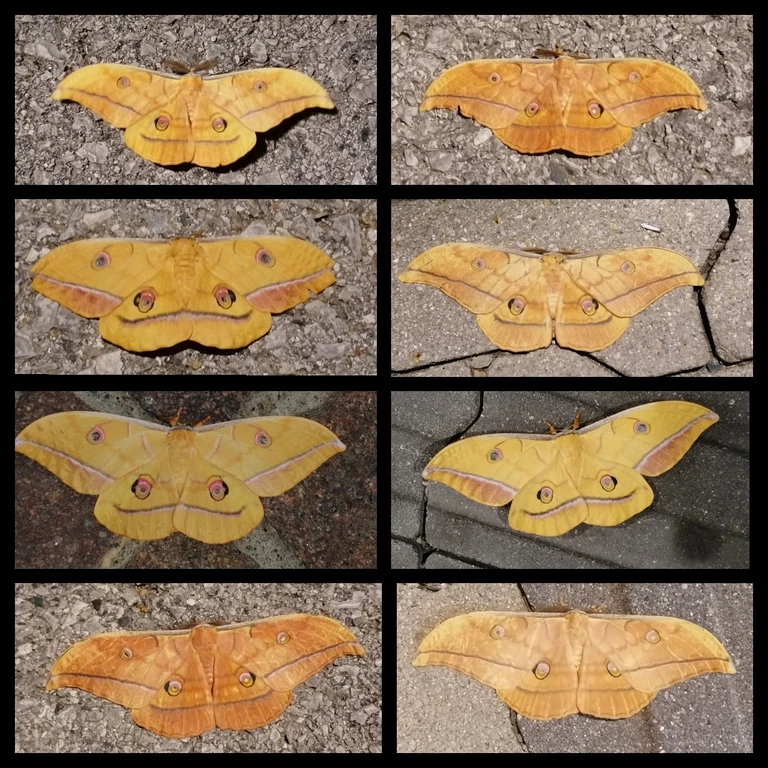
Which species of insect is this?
Antheraea yamamai
